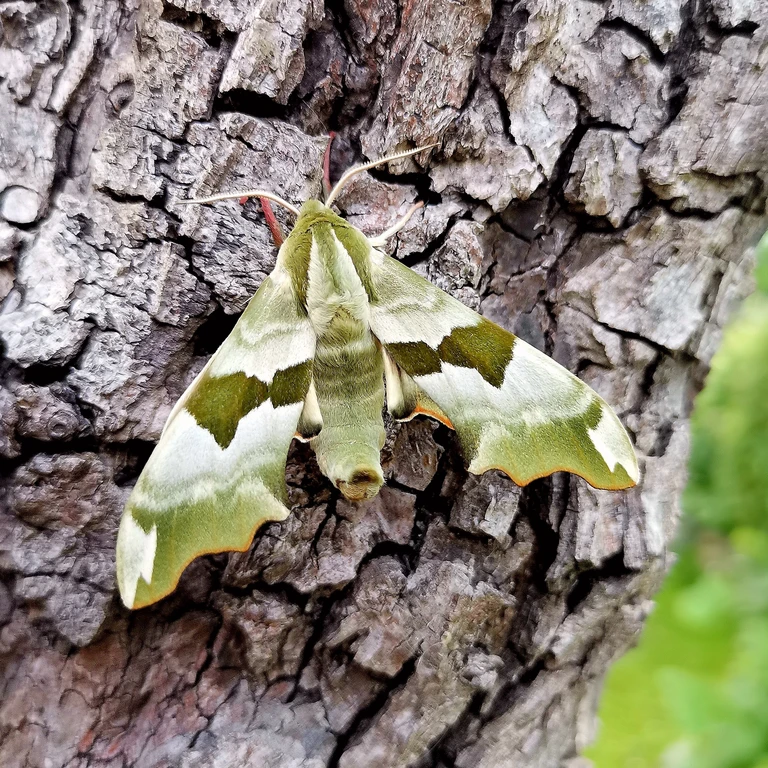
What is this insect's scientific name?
Mimas tiliae
